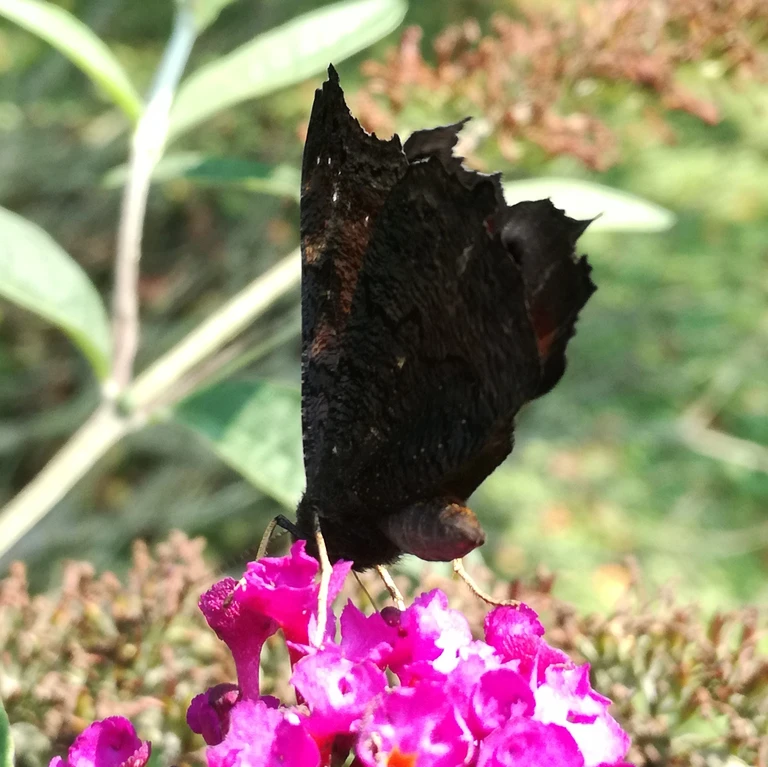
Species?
Aglais io
